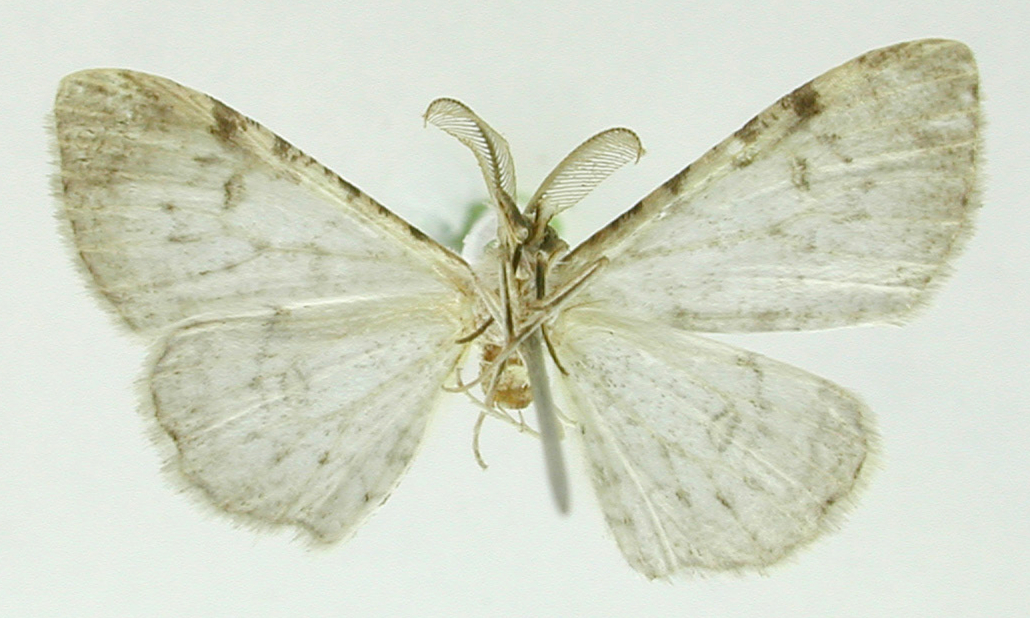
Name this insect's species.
Thyrinteina trica
